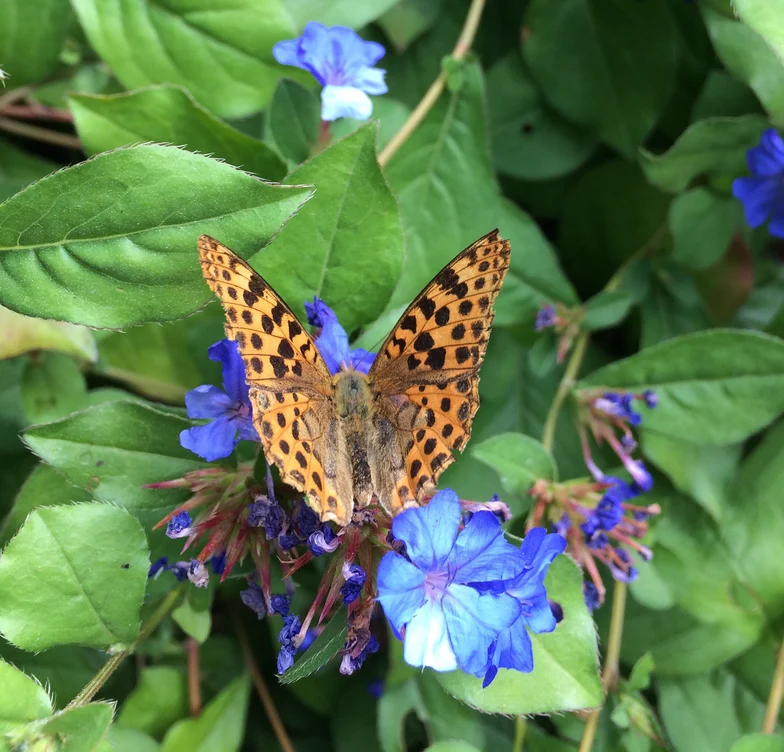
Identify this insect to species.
Issoria lathonia
